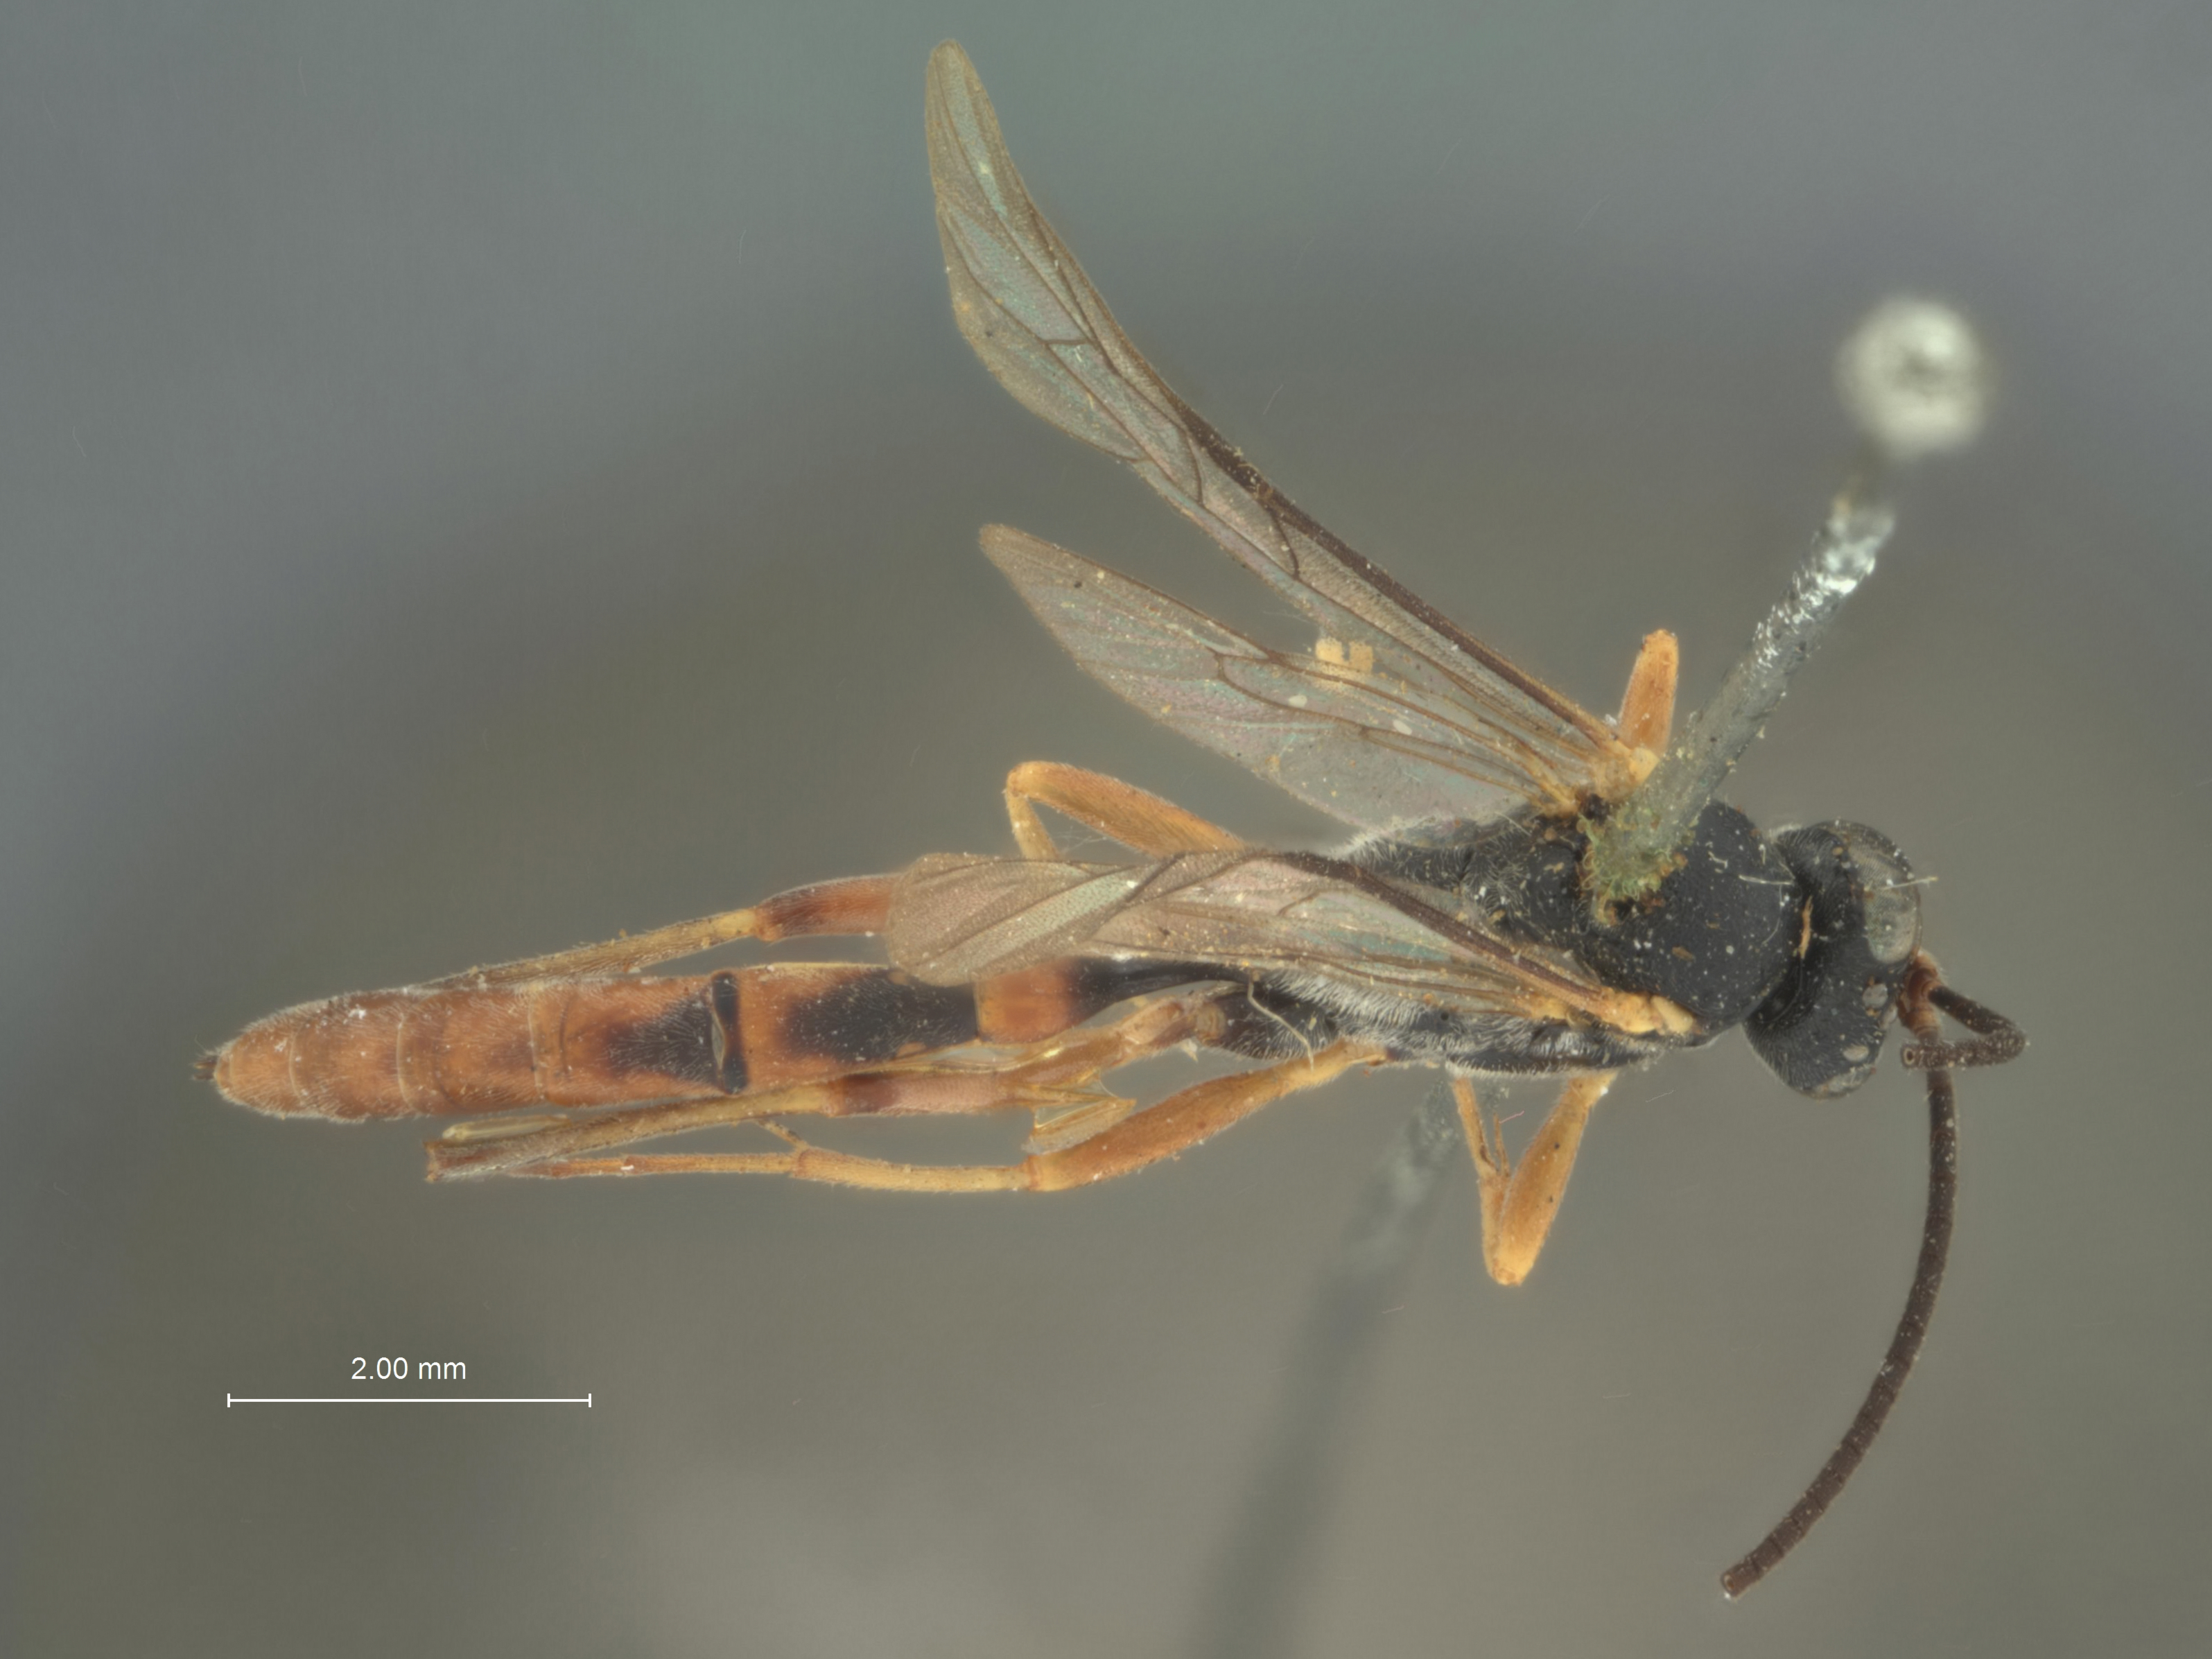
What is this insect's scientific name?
Limneria infesta
